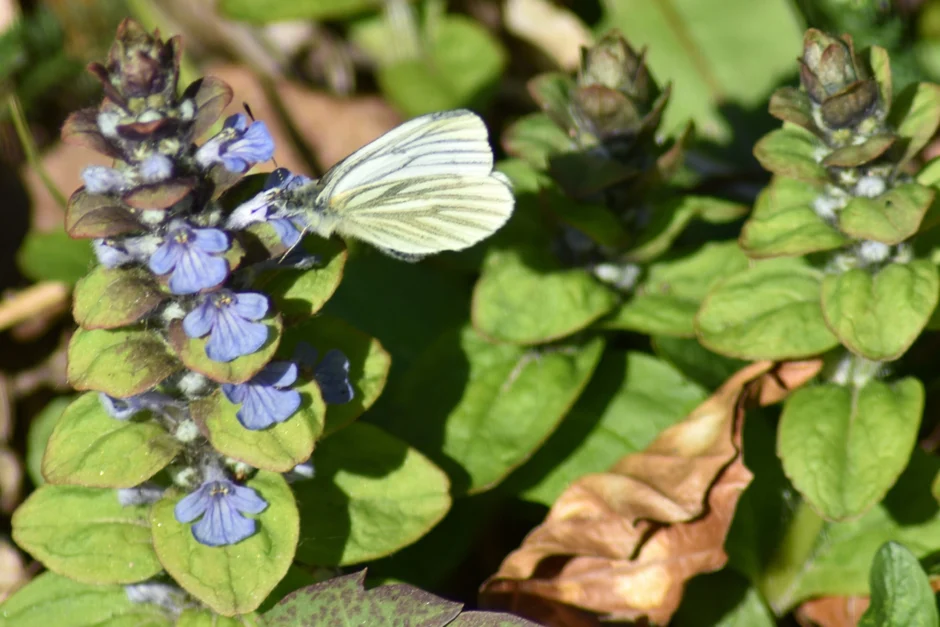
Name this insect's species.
Pieris napi
